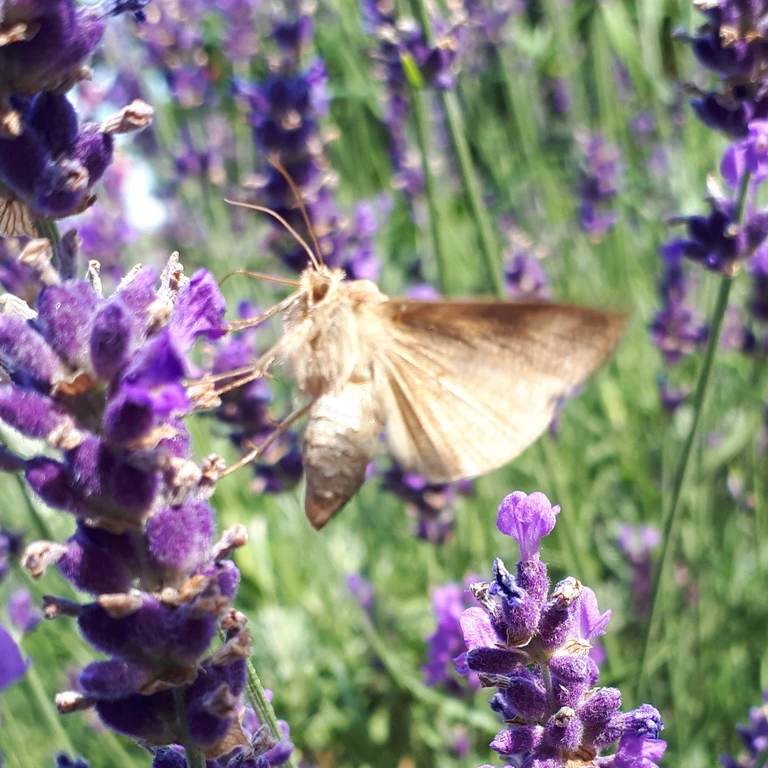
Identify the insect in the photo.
Autographa gamma
